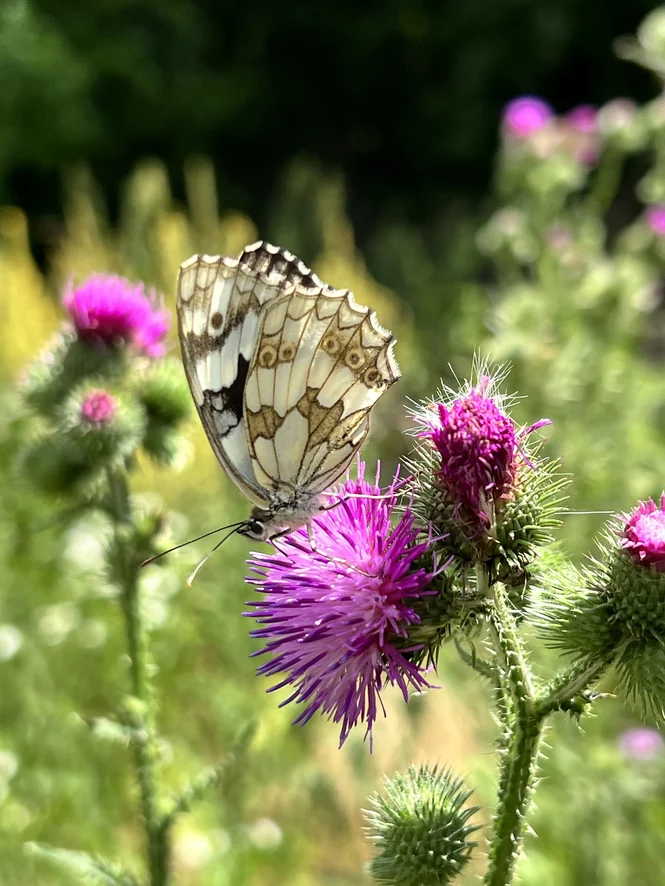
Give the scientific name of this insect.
Melanargia galathea
